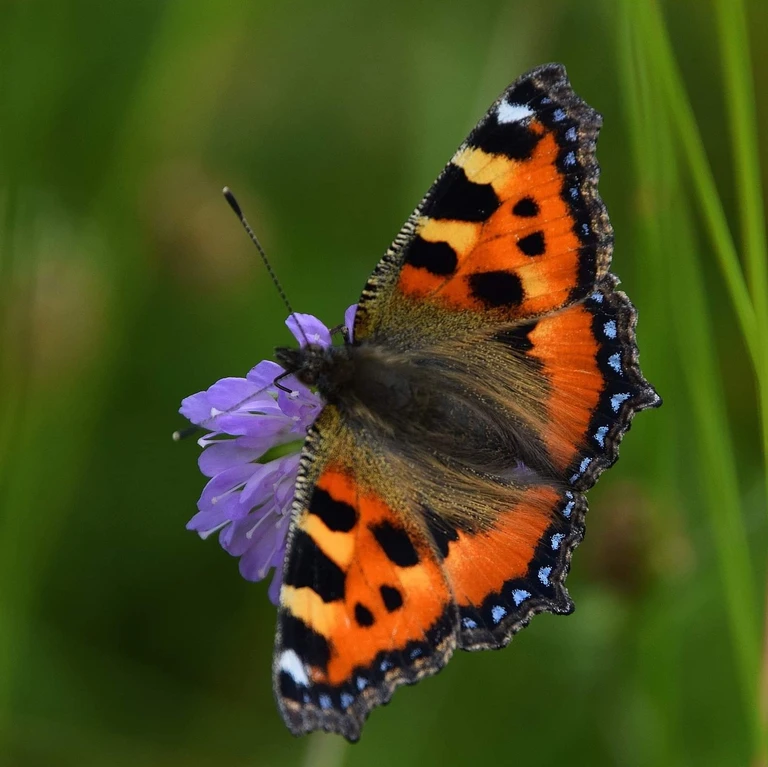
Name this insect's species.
Aglais urticae
